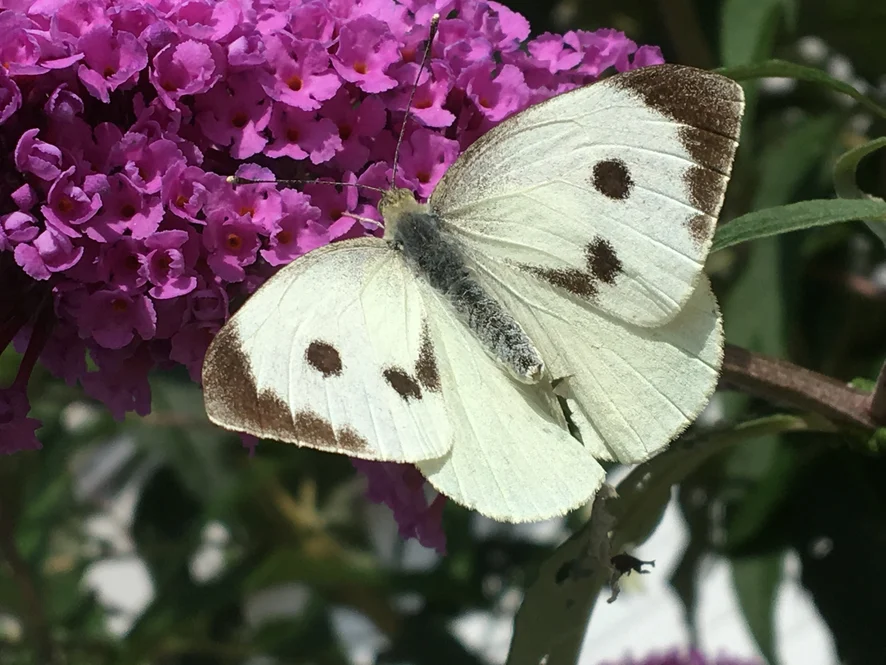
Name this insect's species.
Pieris brassicae
